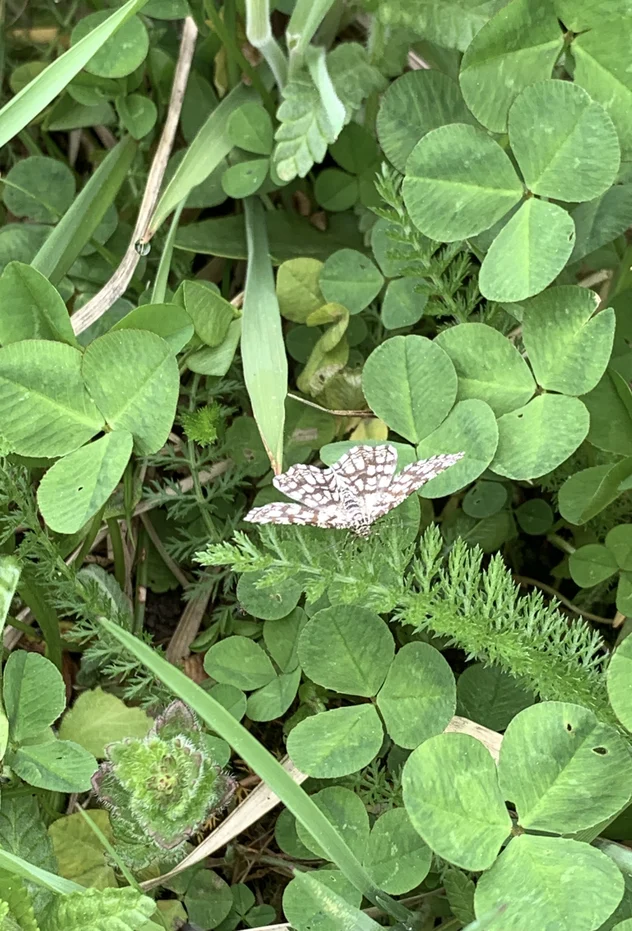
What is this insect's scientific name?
Chiasmia clathrata
